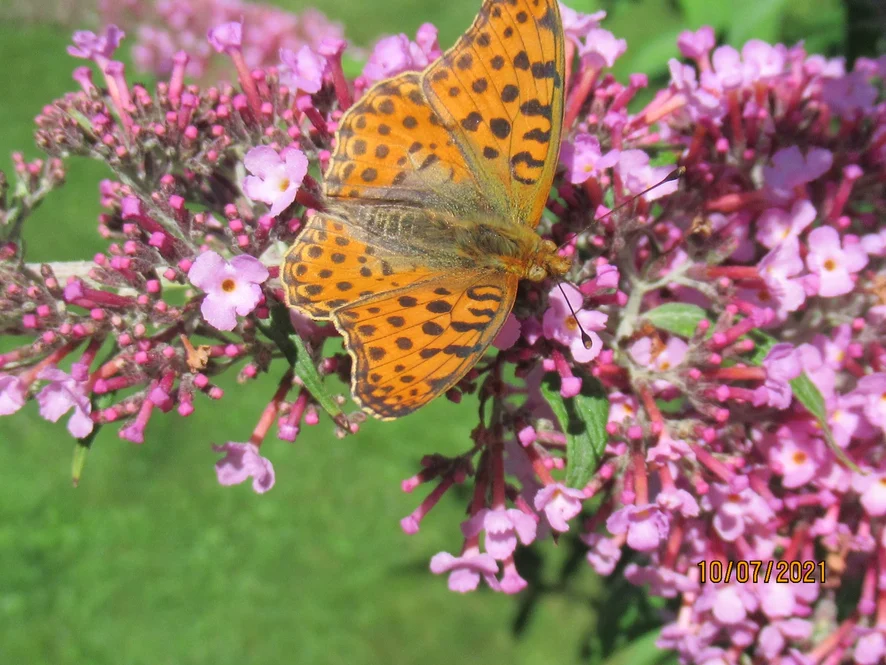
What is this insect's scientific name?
Issoria lathonia
